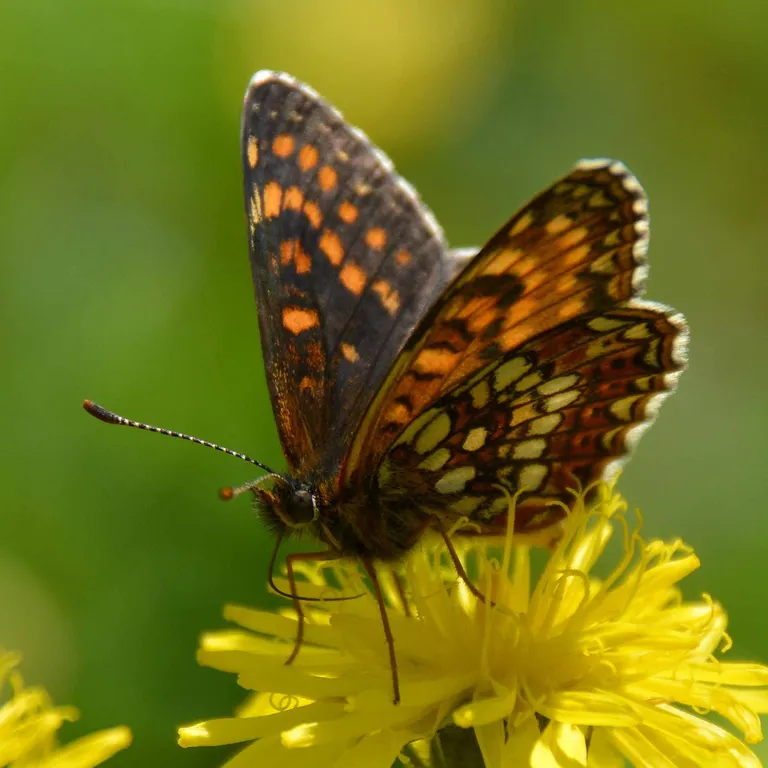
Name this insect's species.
Melitaea diamina
